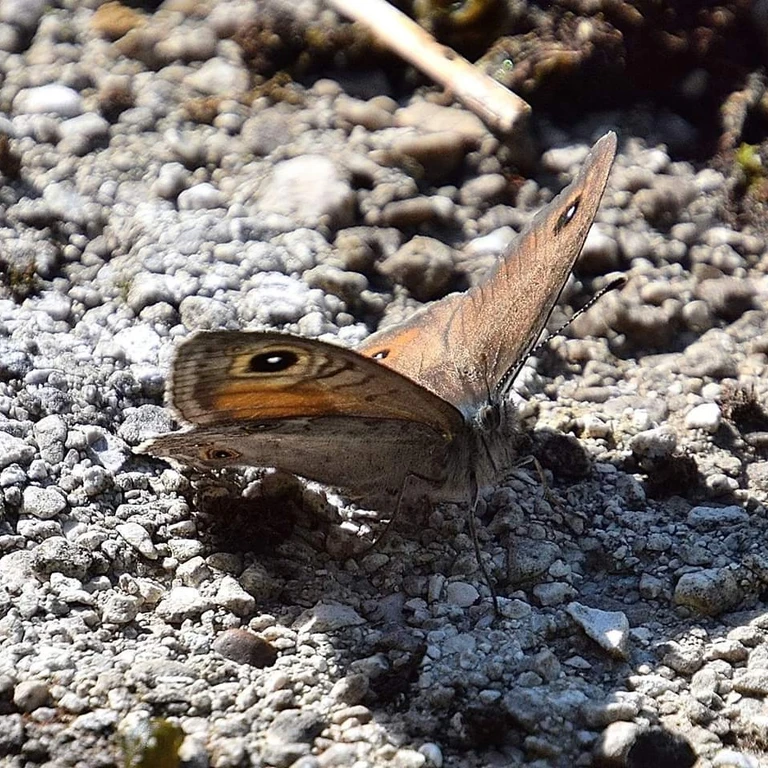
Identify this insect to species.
Lasiommata maera (also Pararge maera)
